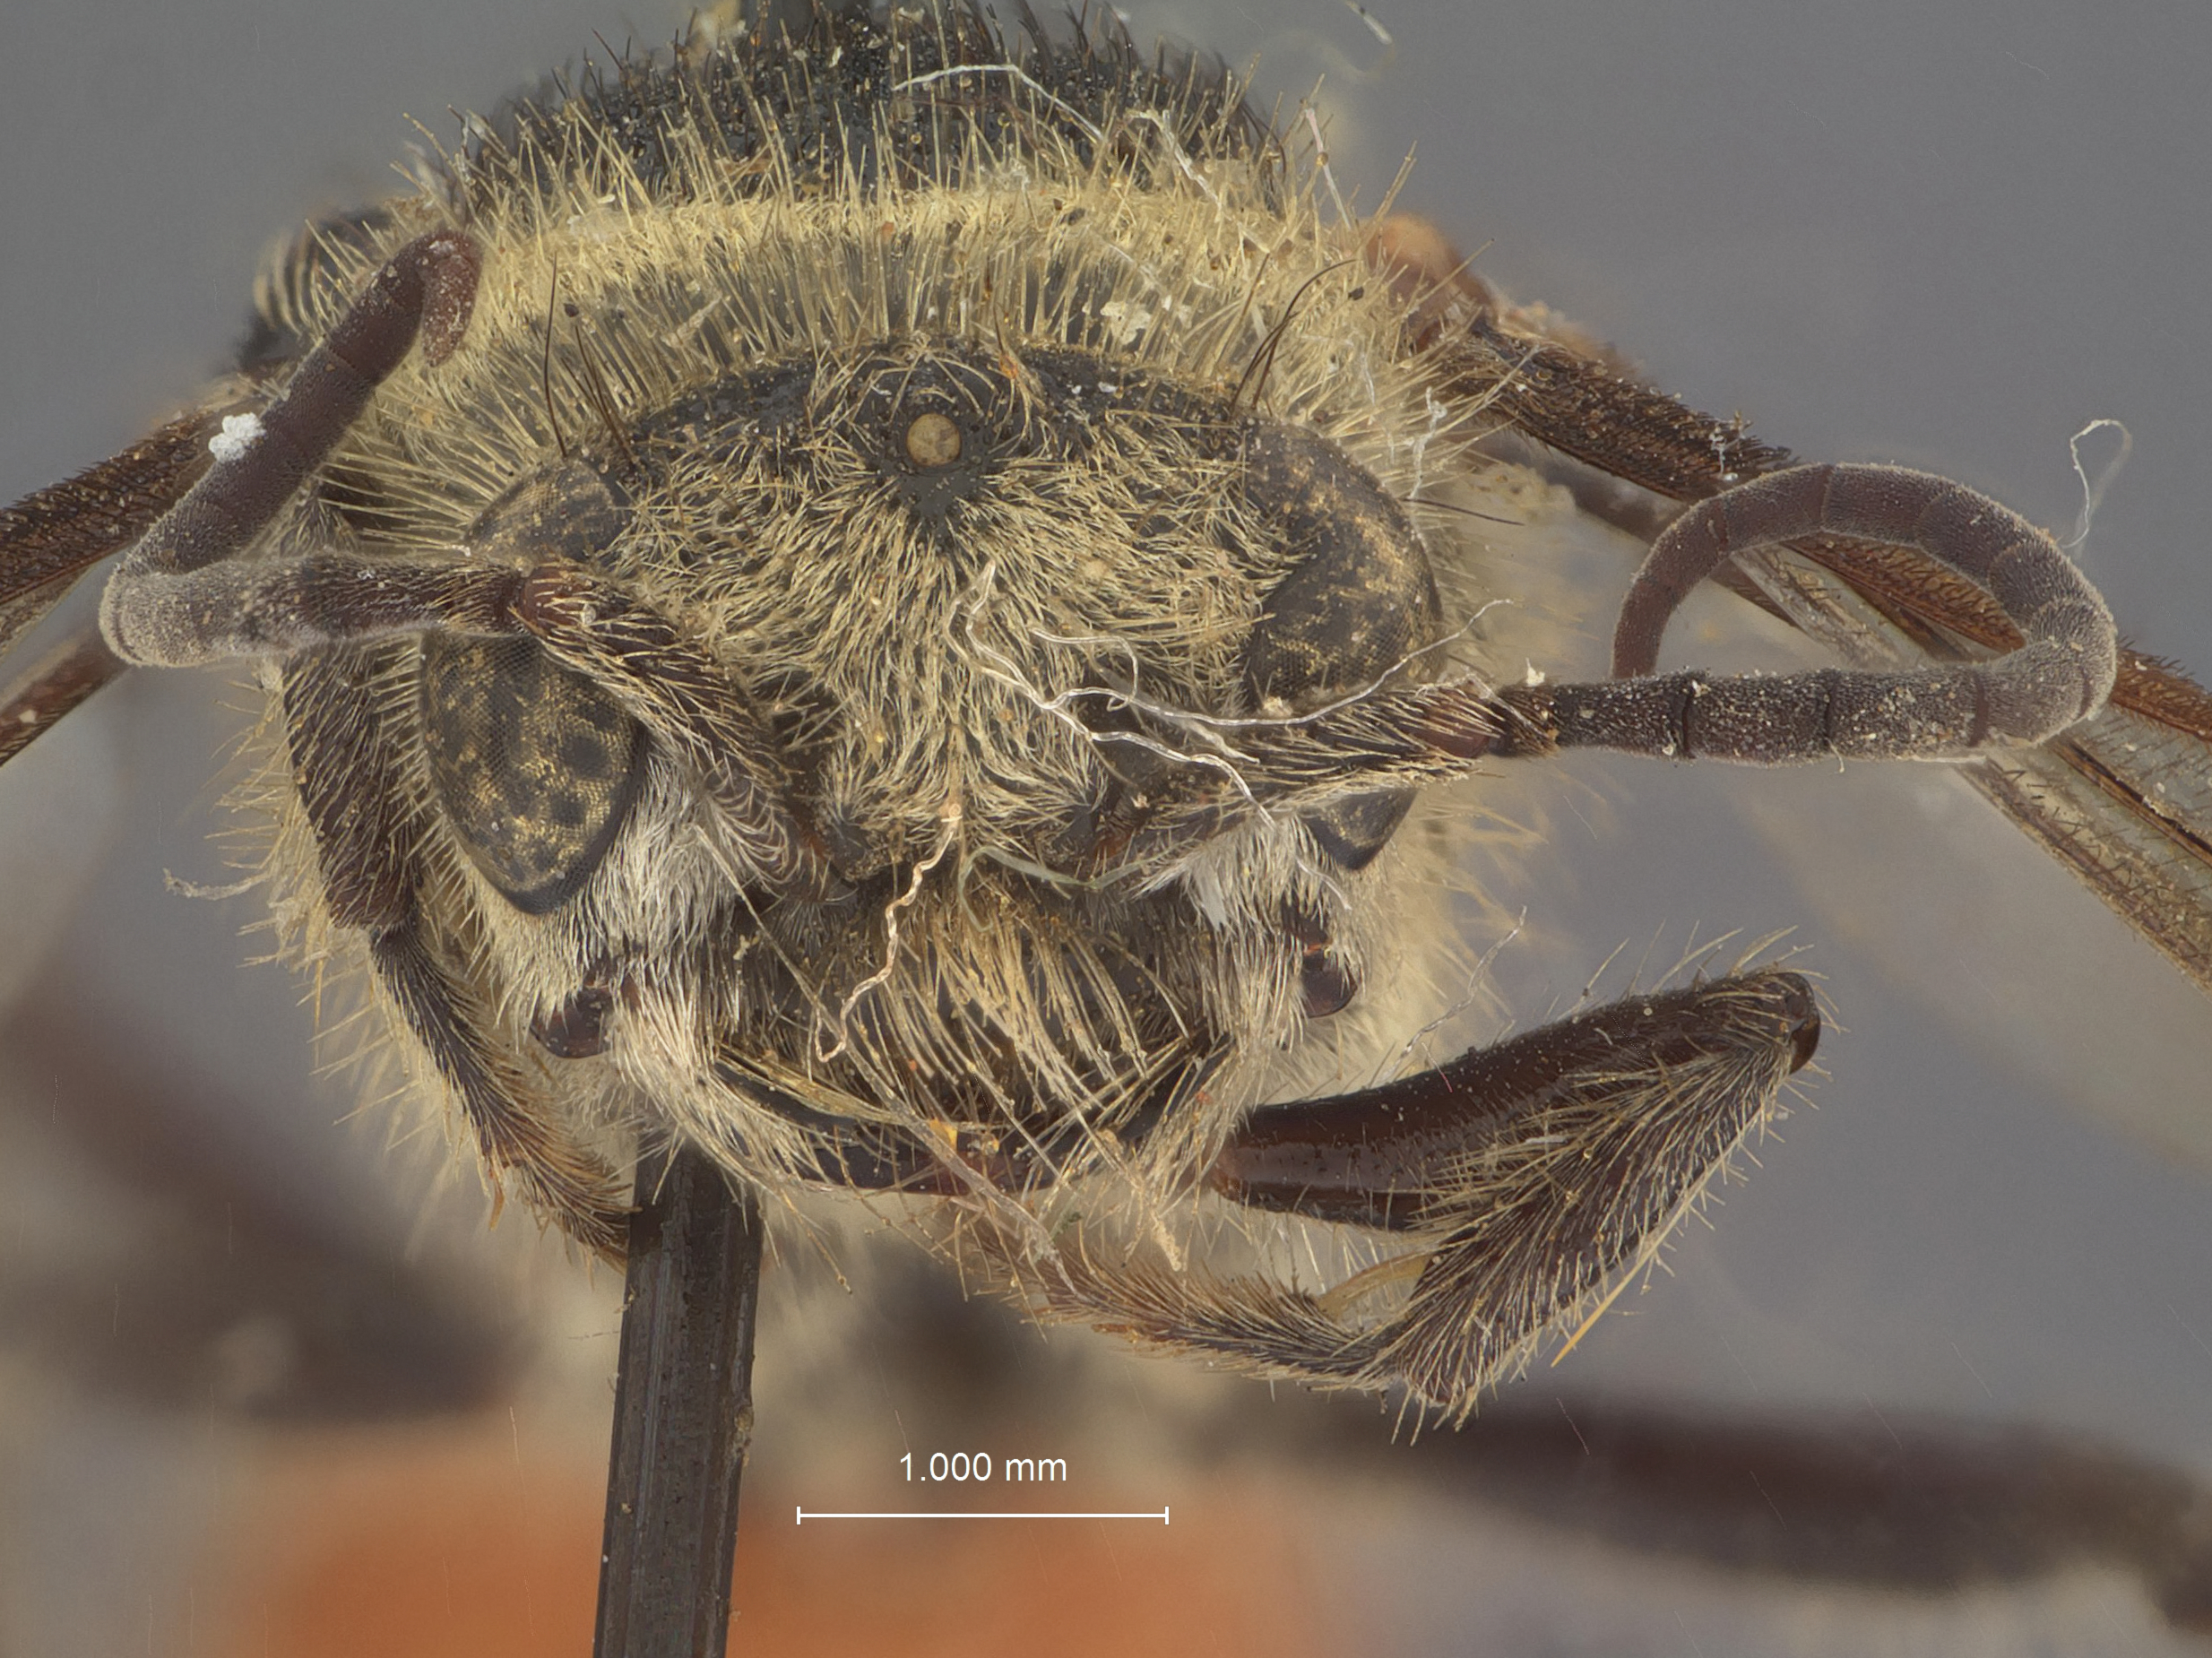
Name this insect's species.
Timulla factiosa
